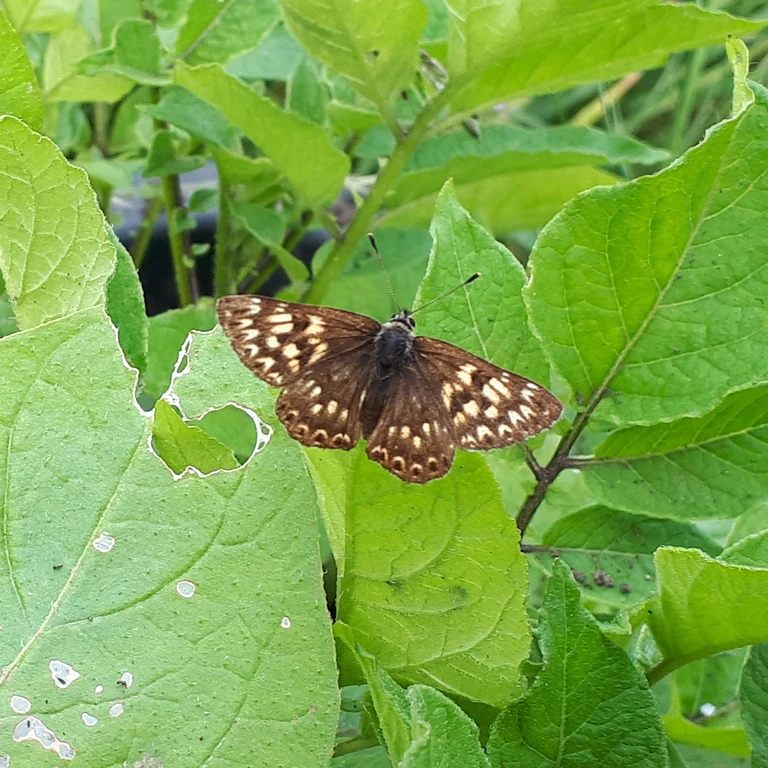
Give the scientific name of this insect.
Hamearis lucina
